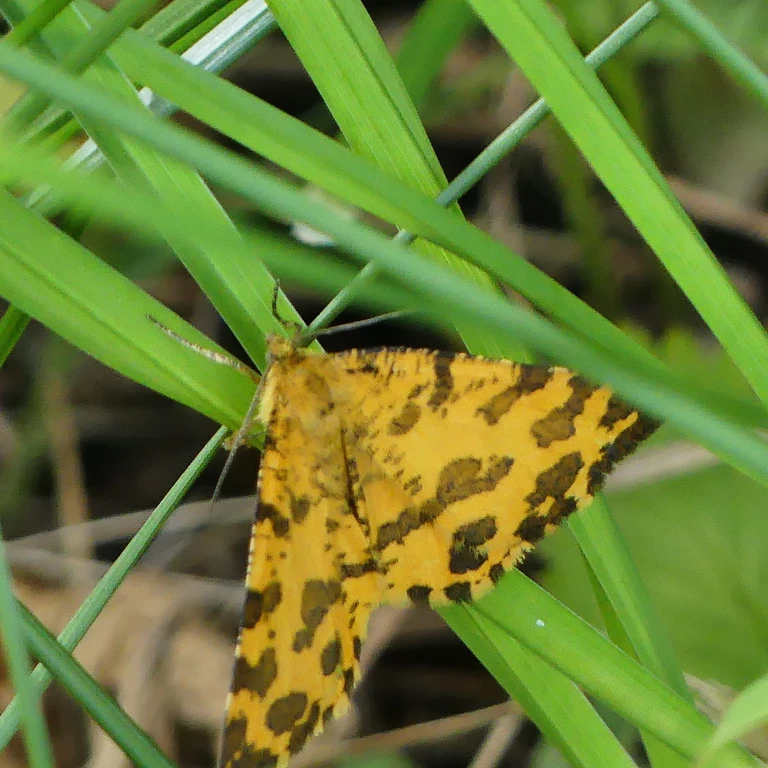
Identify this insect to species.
Pseudopanthera macularia
